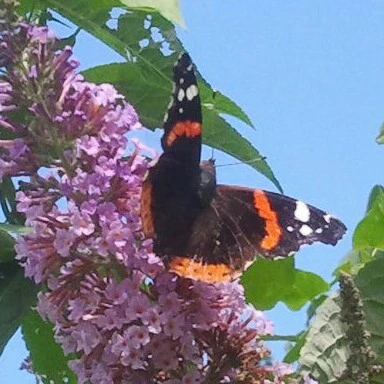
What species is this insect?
Vanessa atalanta
